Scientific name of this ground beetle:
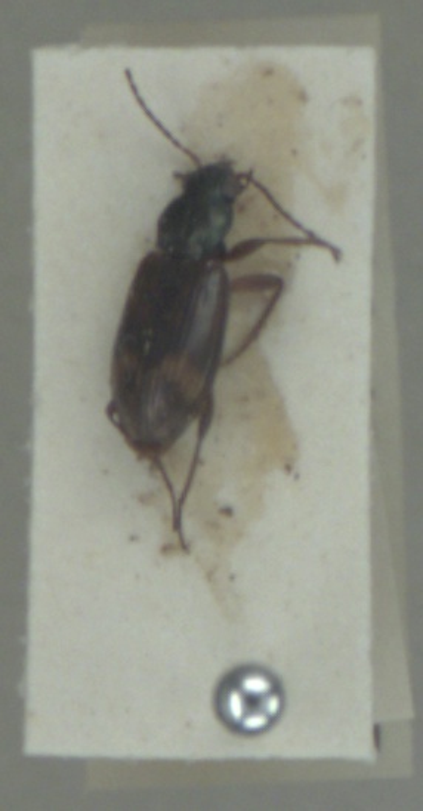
Bembidion dentellum
